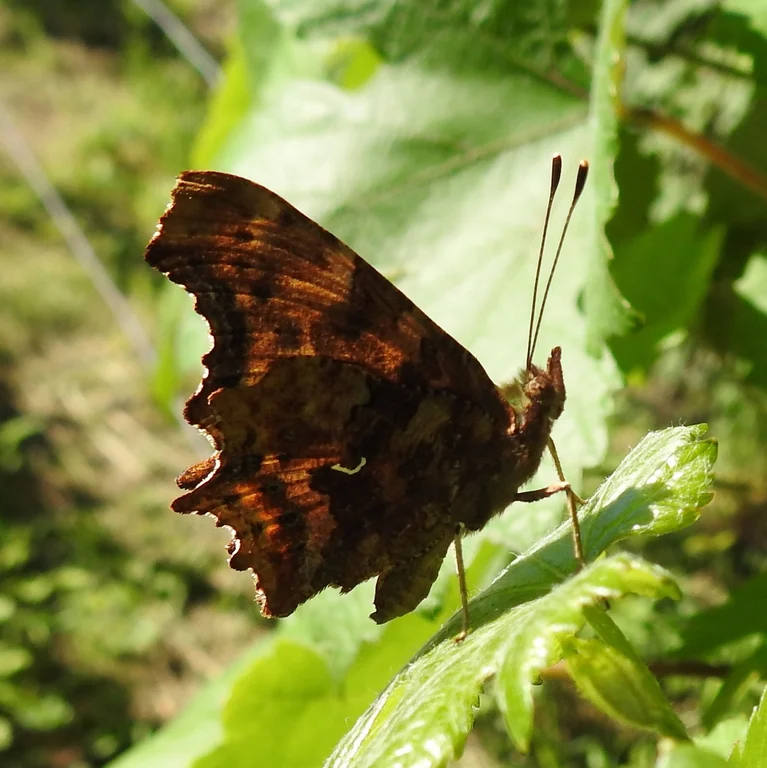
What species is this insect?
Polygonia c-album
